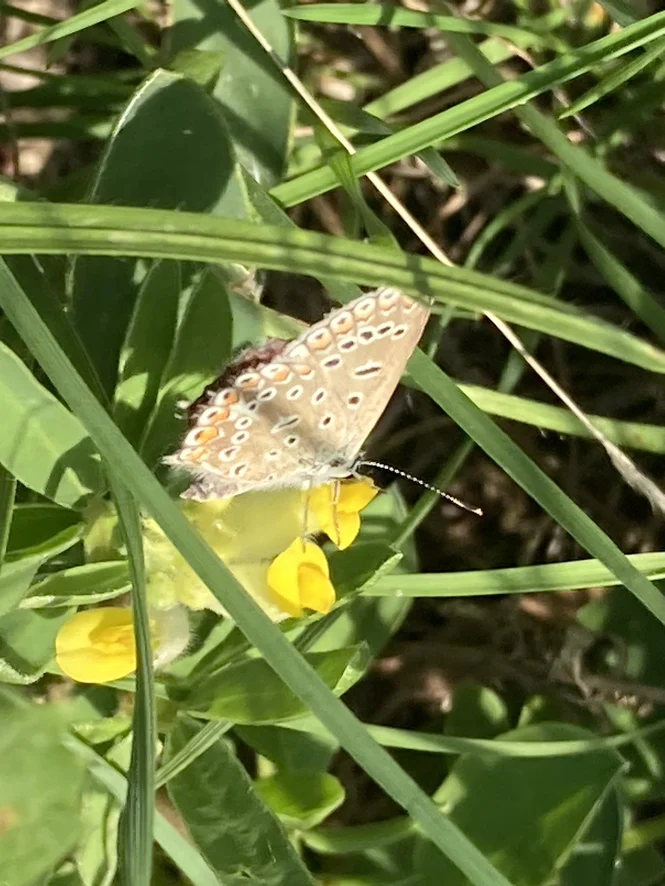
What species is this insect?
Polyommatus icarus
